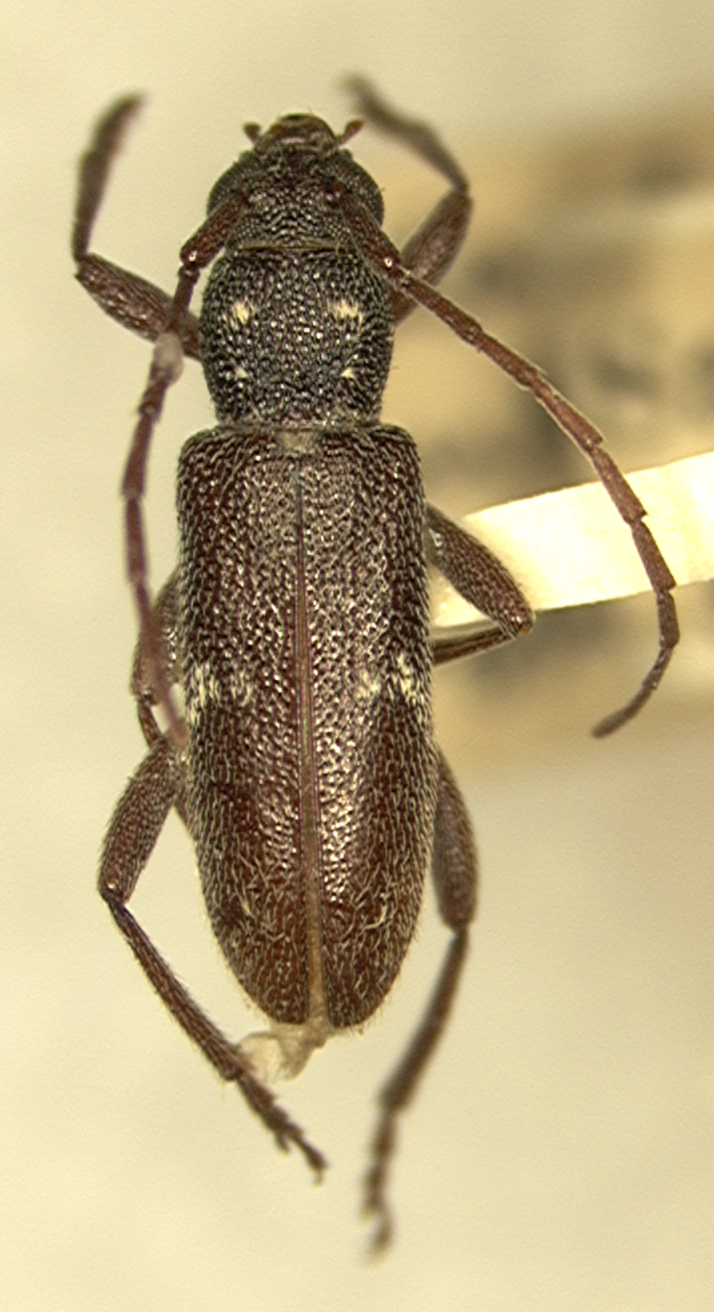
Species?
Anelaphus subdepressum (also Elaphidion subdepressum)
